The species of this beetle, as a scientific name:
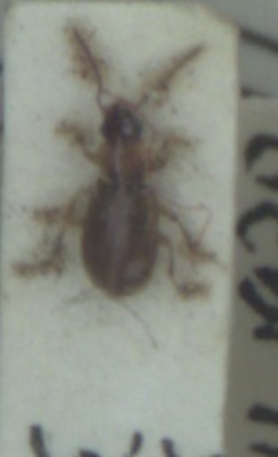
Acupalpus dubius
